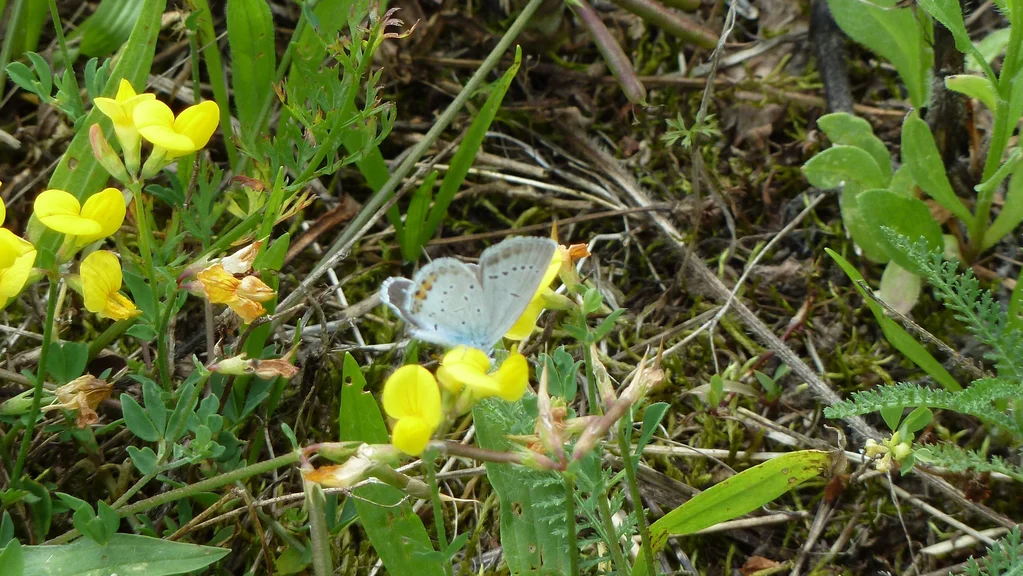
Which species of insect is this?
Cupido argiades (also Elkalyce argiades)
